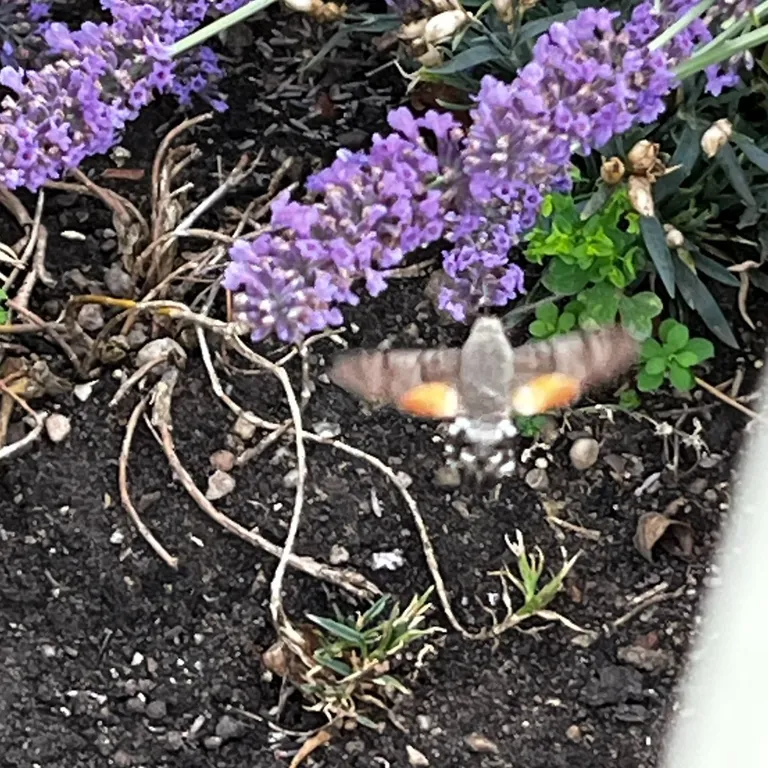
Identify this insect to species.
Macroglossum stellatarum
